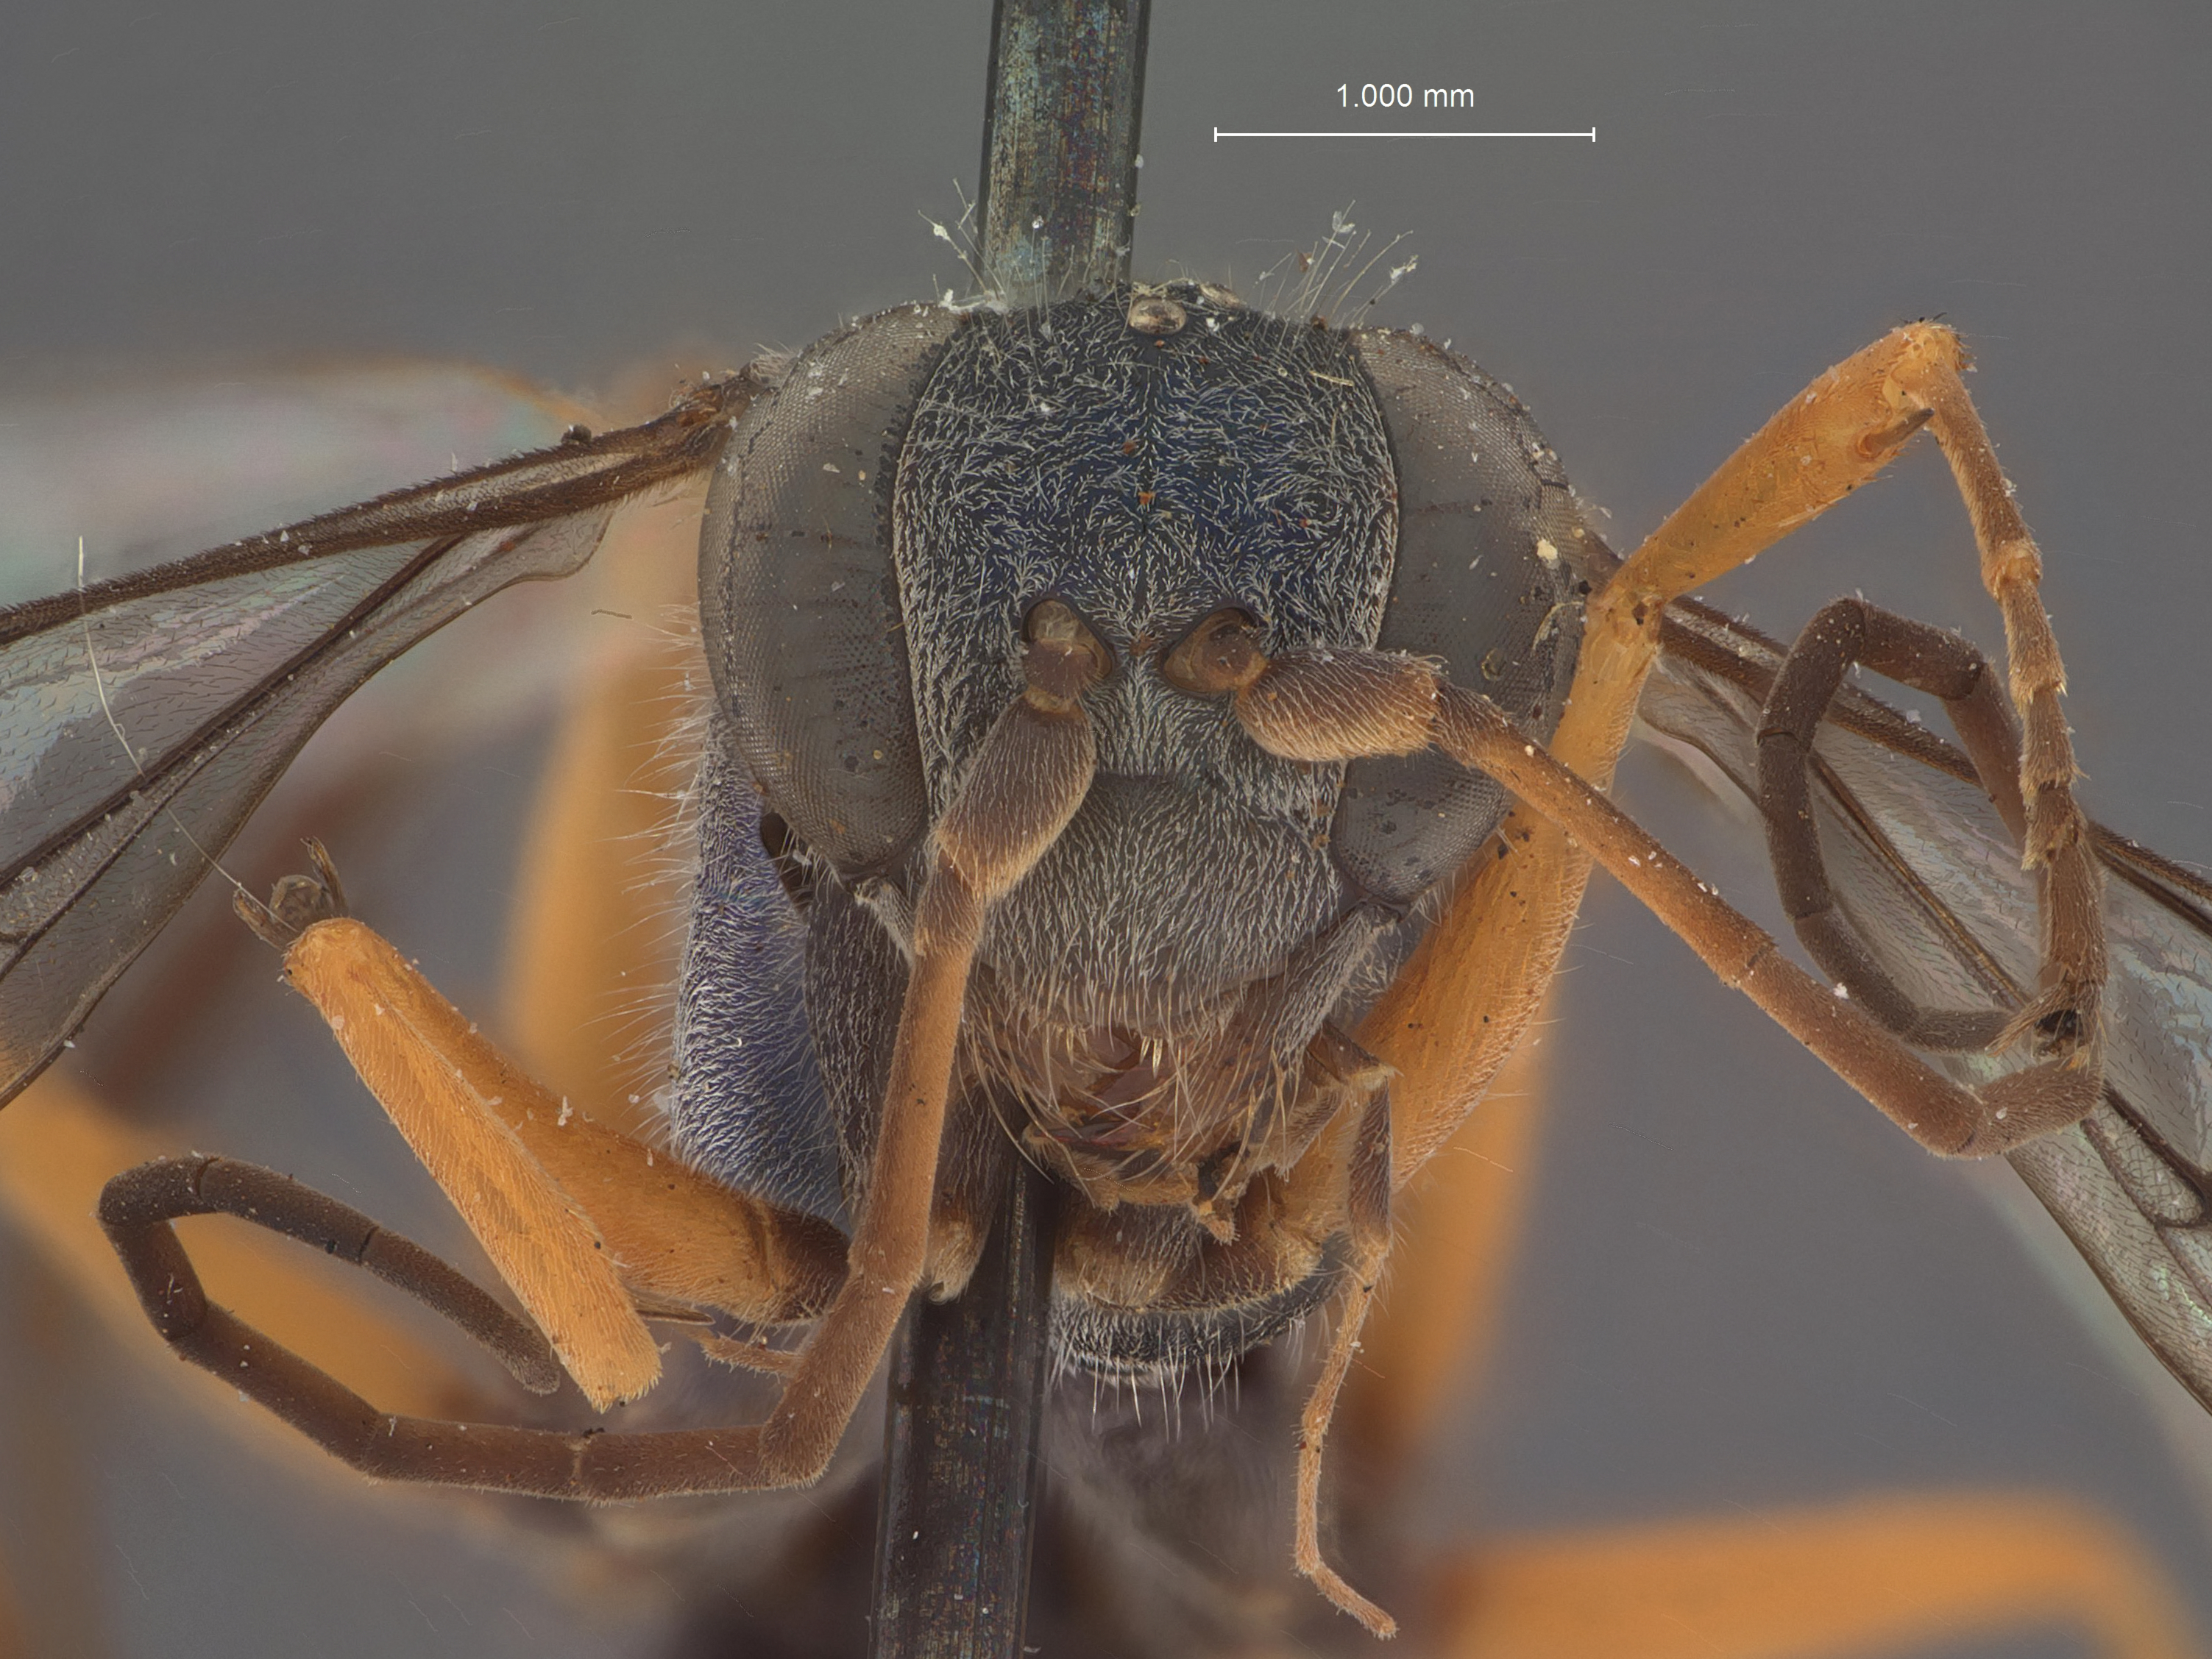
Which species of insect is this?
Auplopus aquilus
